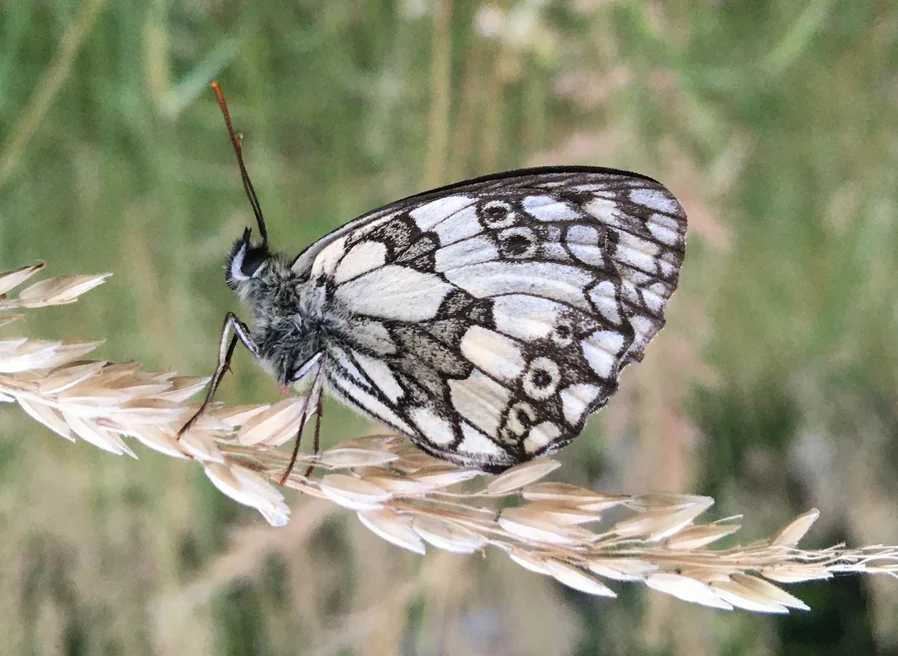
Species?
Melanargia galathea
